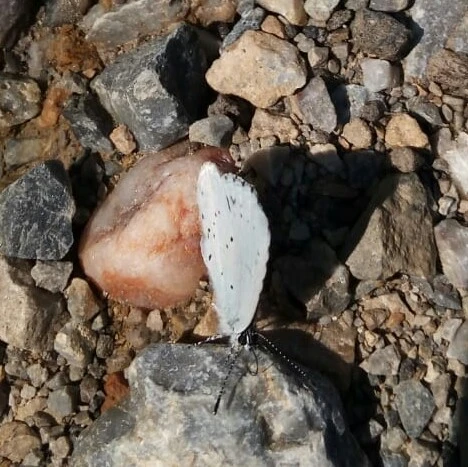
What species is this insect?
Celastrina argiolus
